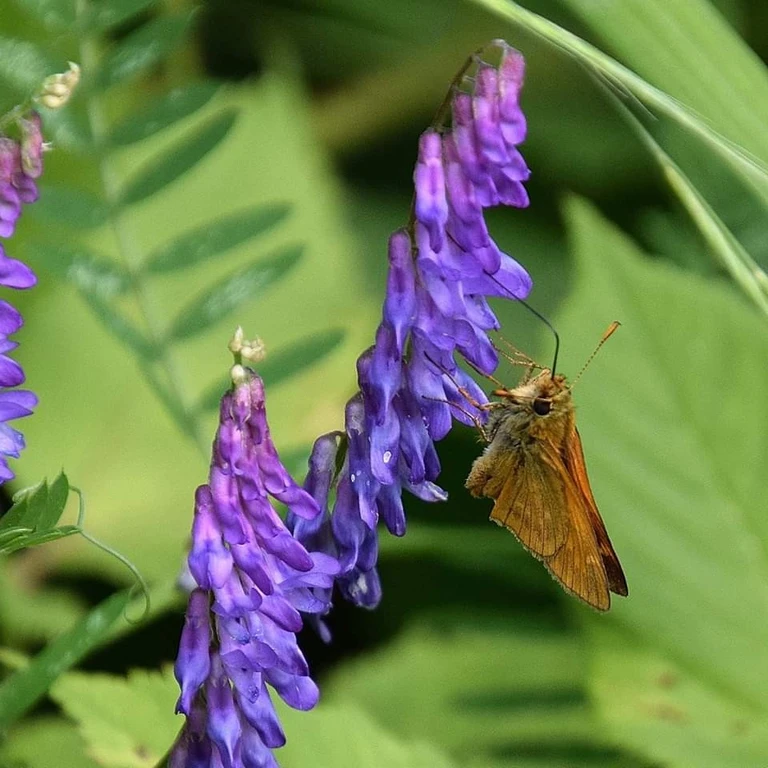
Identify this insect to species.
Ochlodes sylvanus (also Ochlodes venata)
